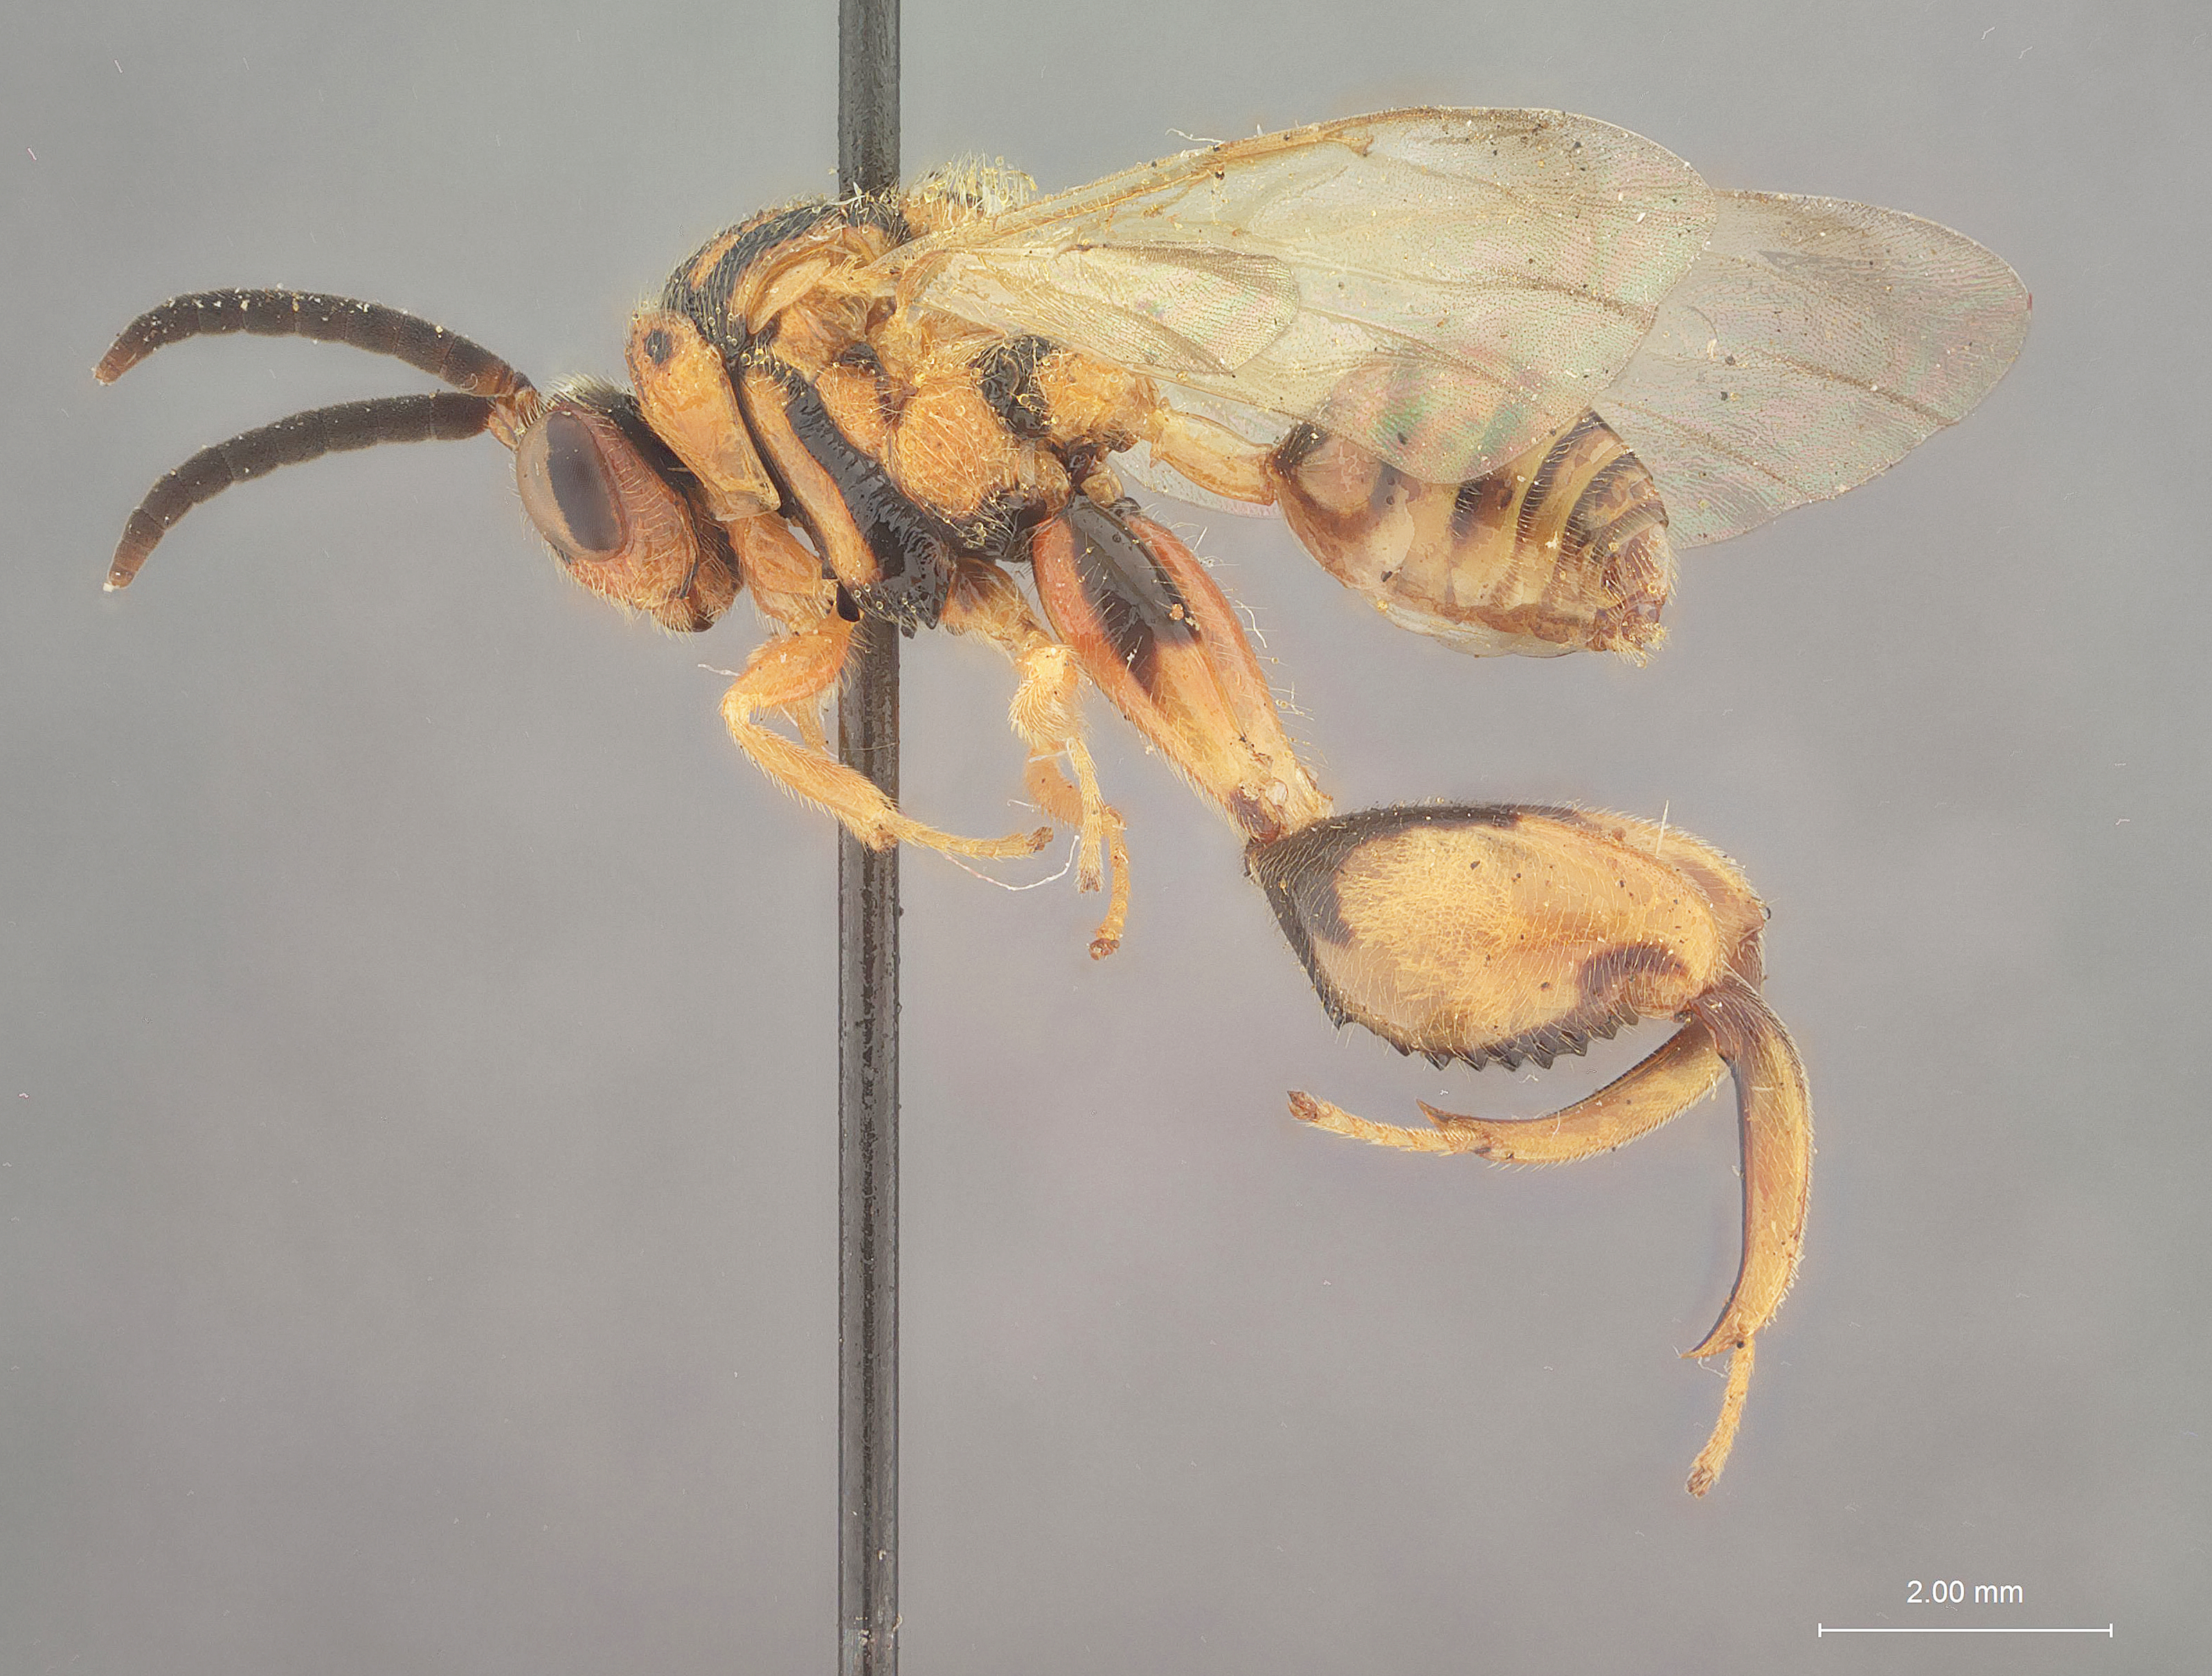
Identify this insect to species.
Nomia nortoni
